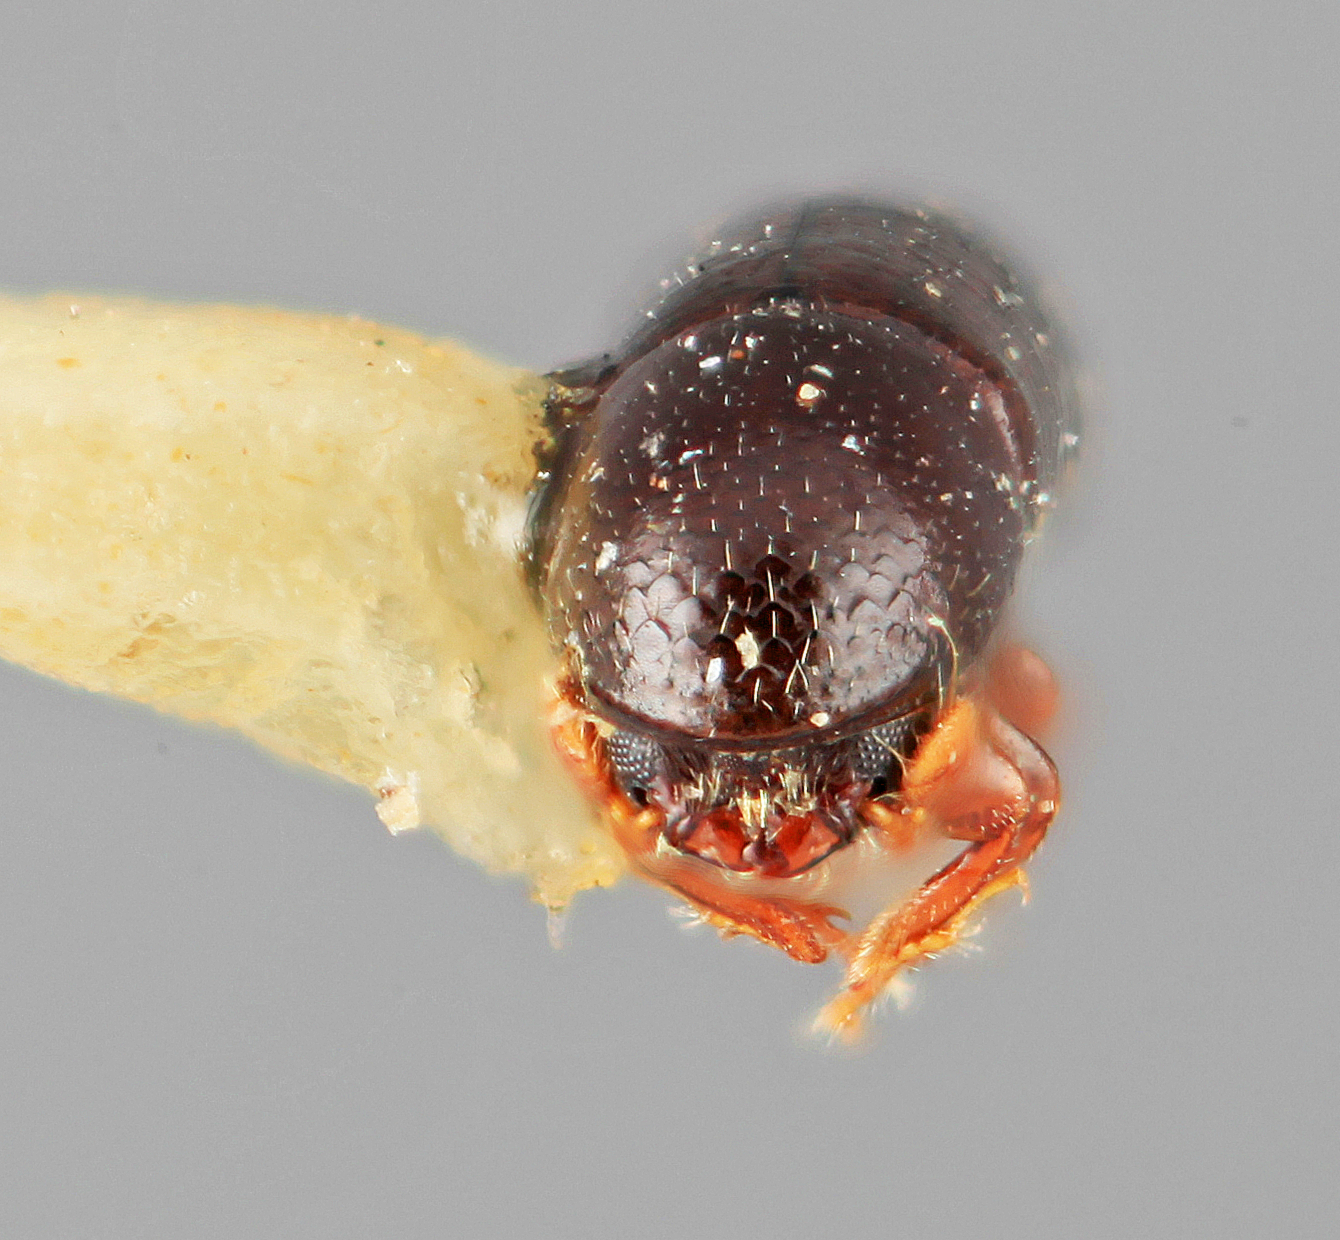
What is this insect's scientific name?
Tricolus inornatus
